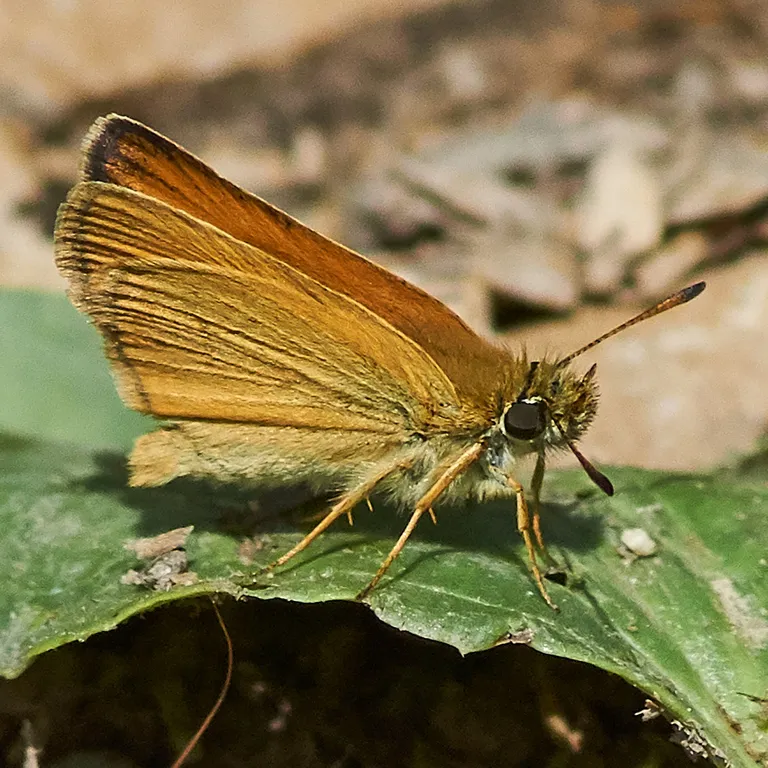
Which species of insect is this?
Thymelicus lineola
